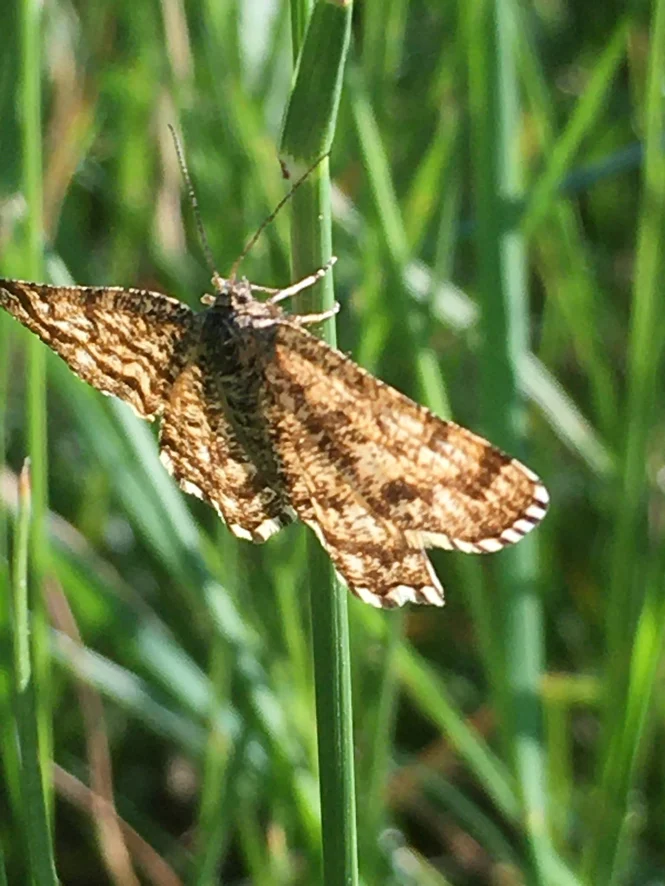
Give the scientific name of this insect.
Ematurga atomaria
